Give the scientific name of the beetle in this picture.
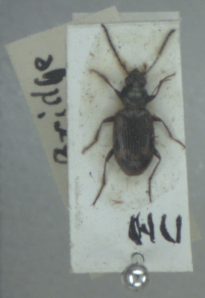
Bembidion dentellum
